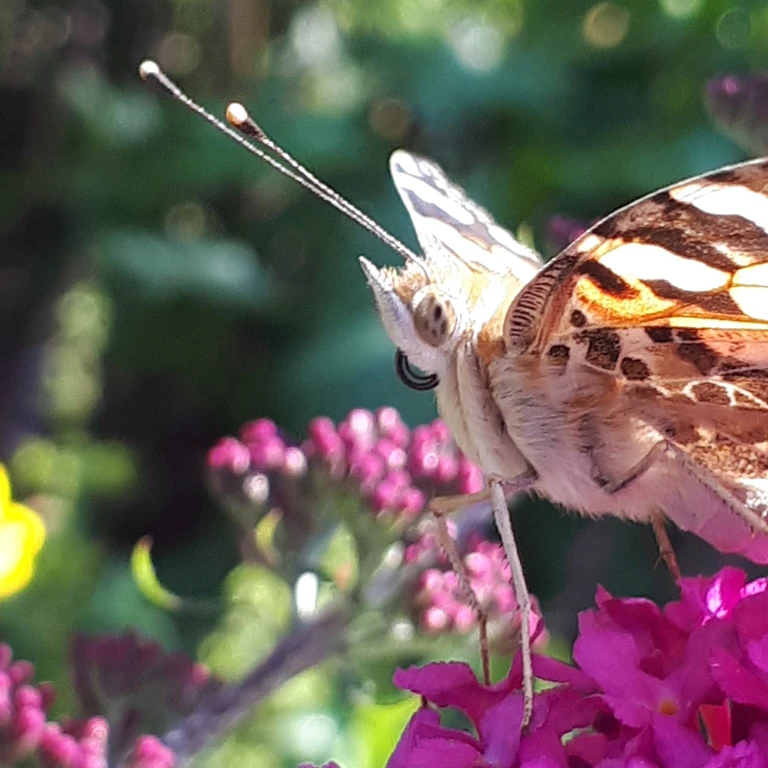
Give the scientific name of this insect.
Vanessa cardui
